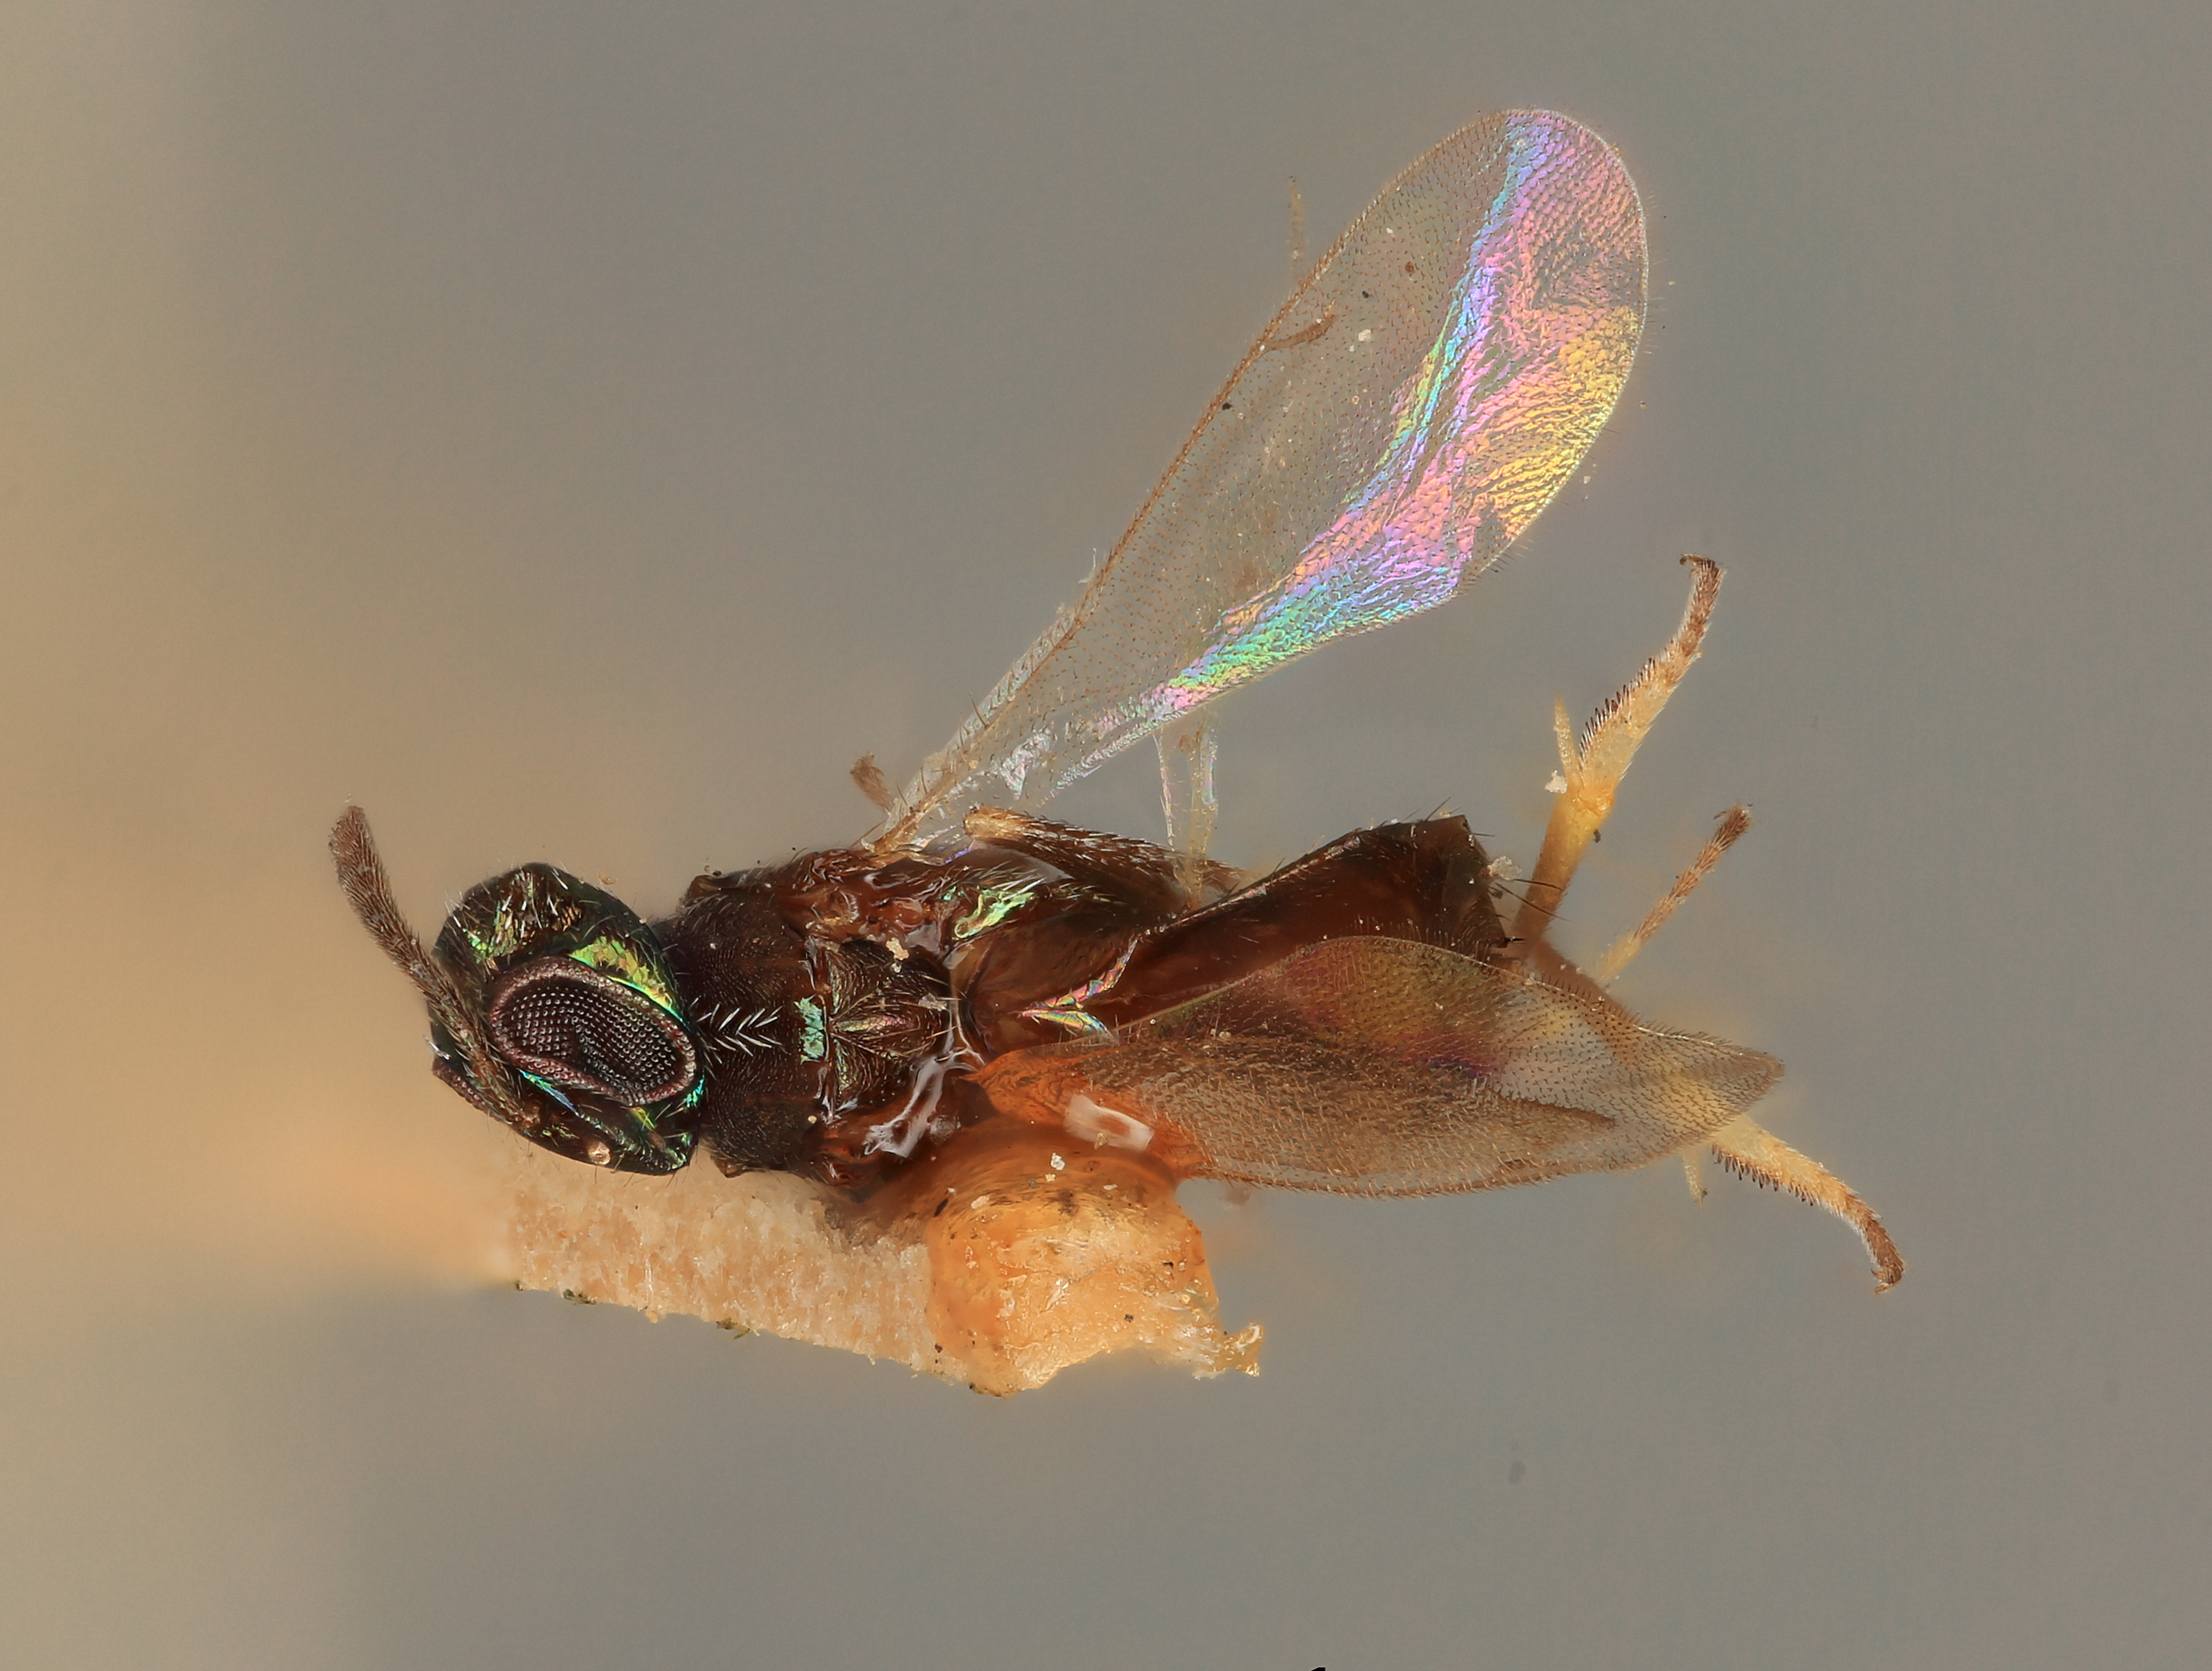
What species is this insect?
Eupelmus bardus
